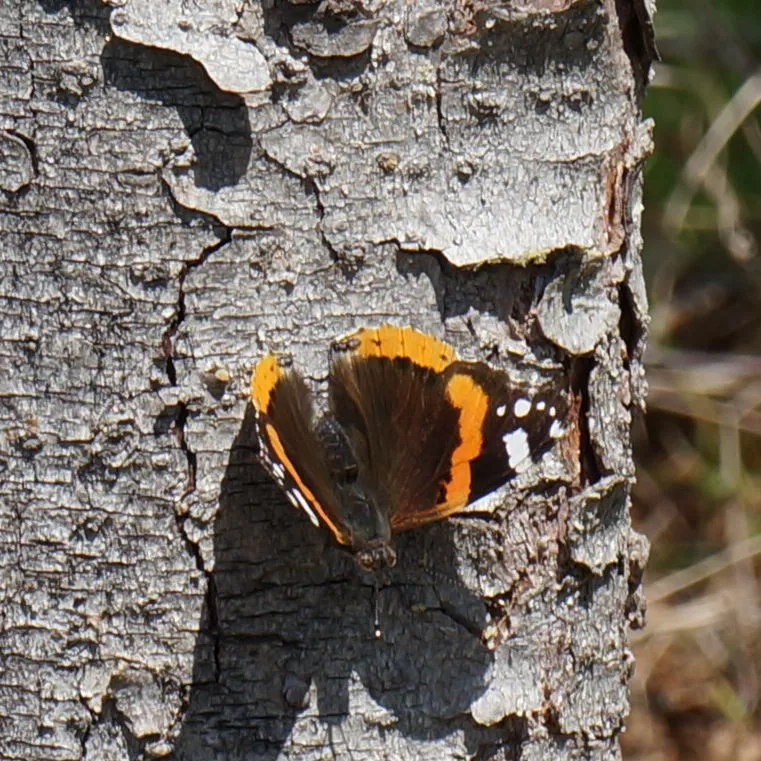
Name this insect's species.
Vanessa atalanta
